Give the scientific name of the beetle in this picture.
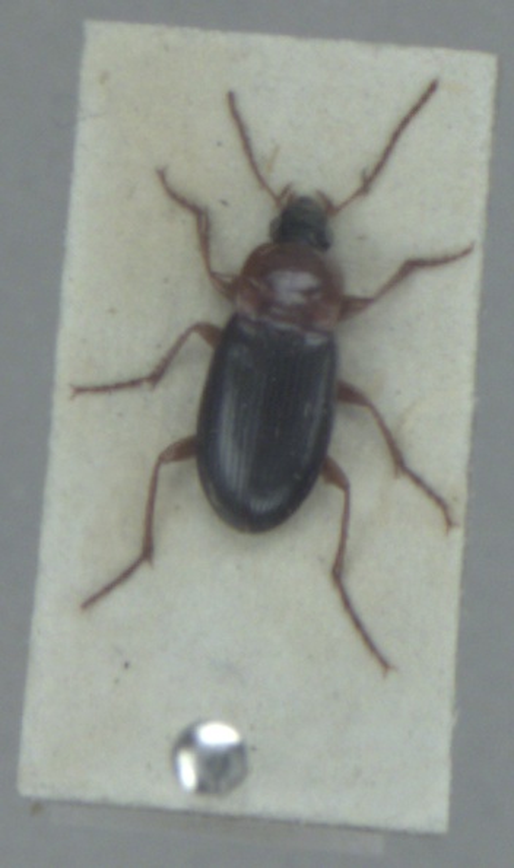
Calathus melanocephalus
